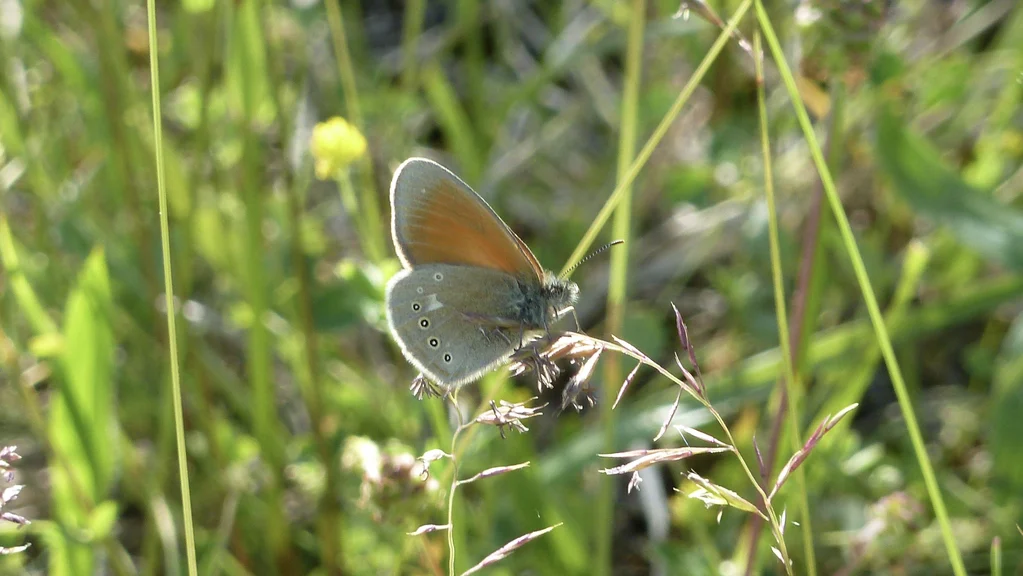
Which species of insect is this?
Coenonympha glycerion (also Coenonympha iphis)
